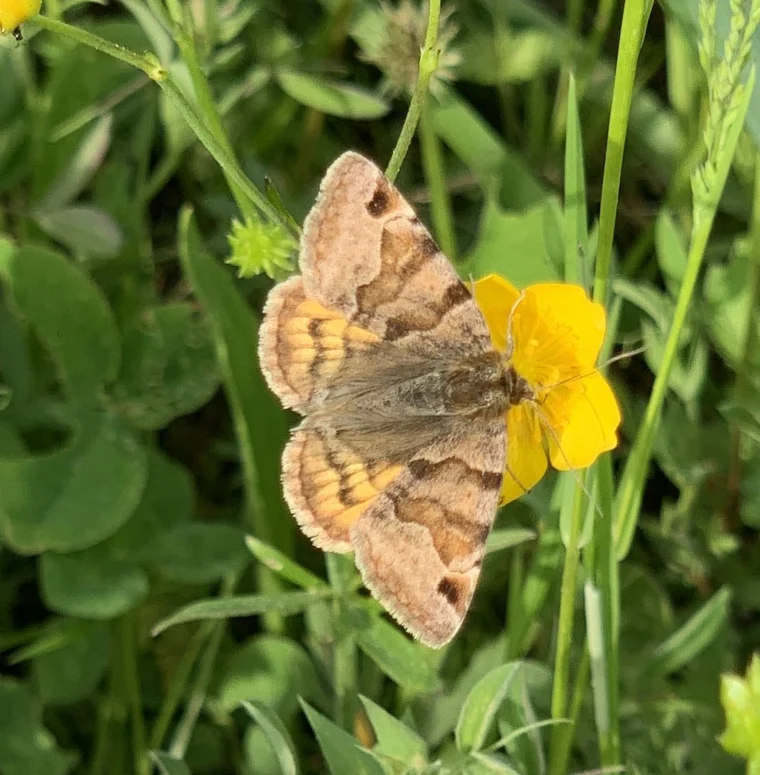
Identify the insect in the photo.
Euclidia glyphica
